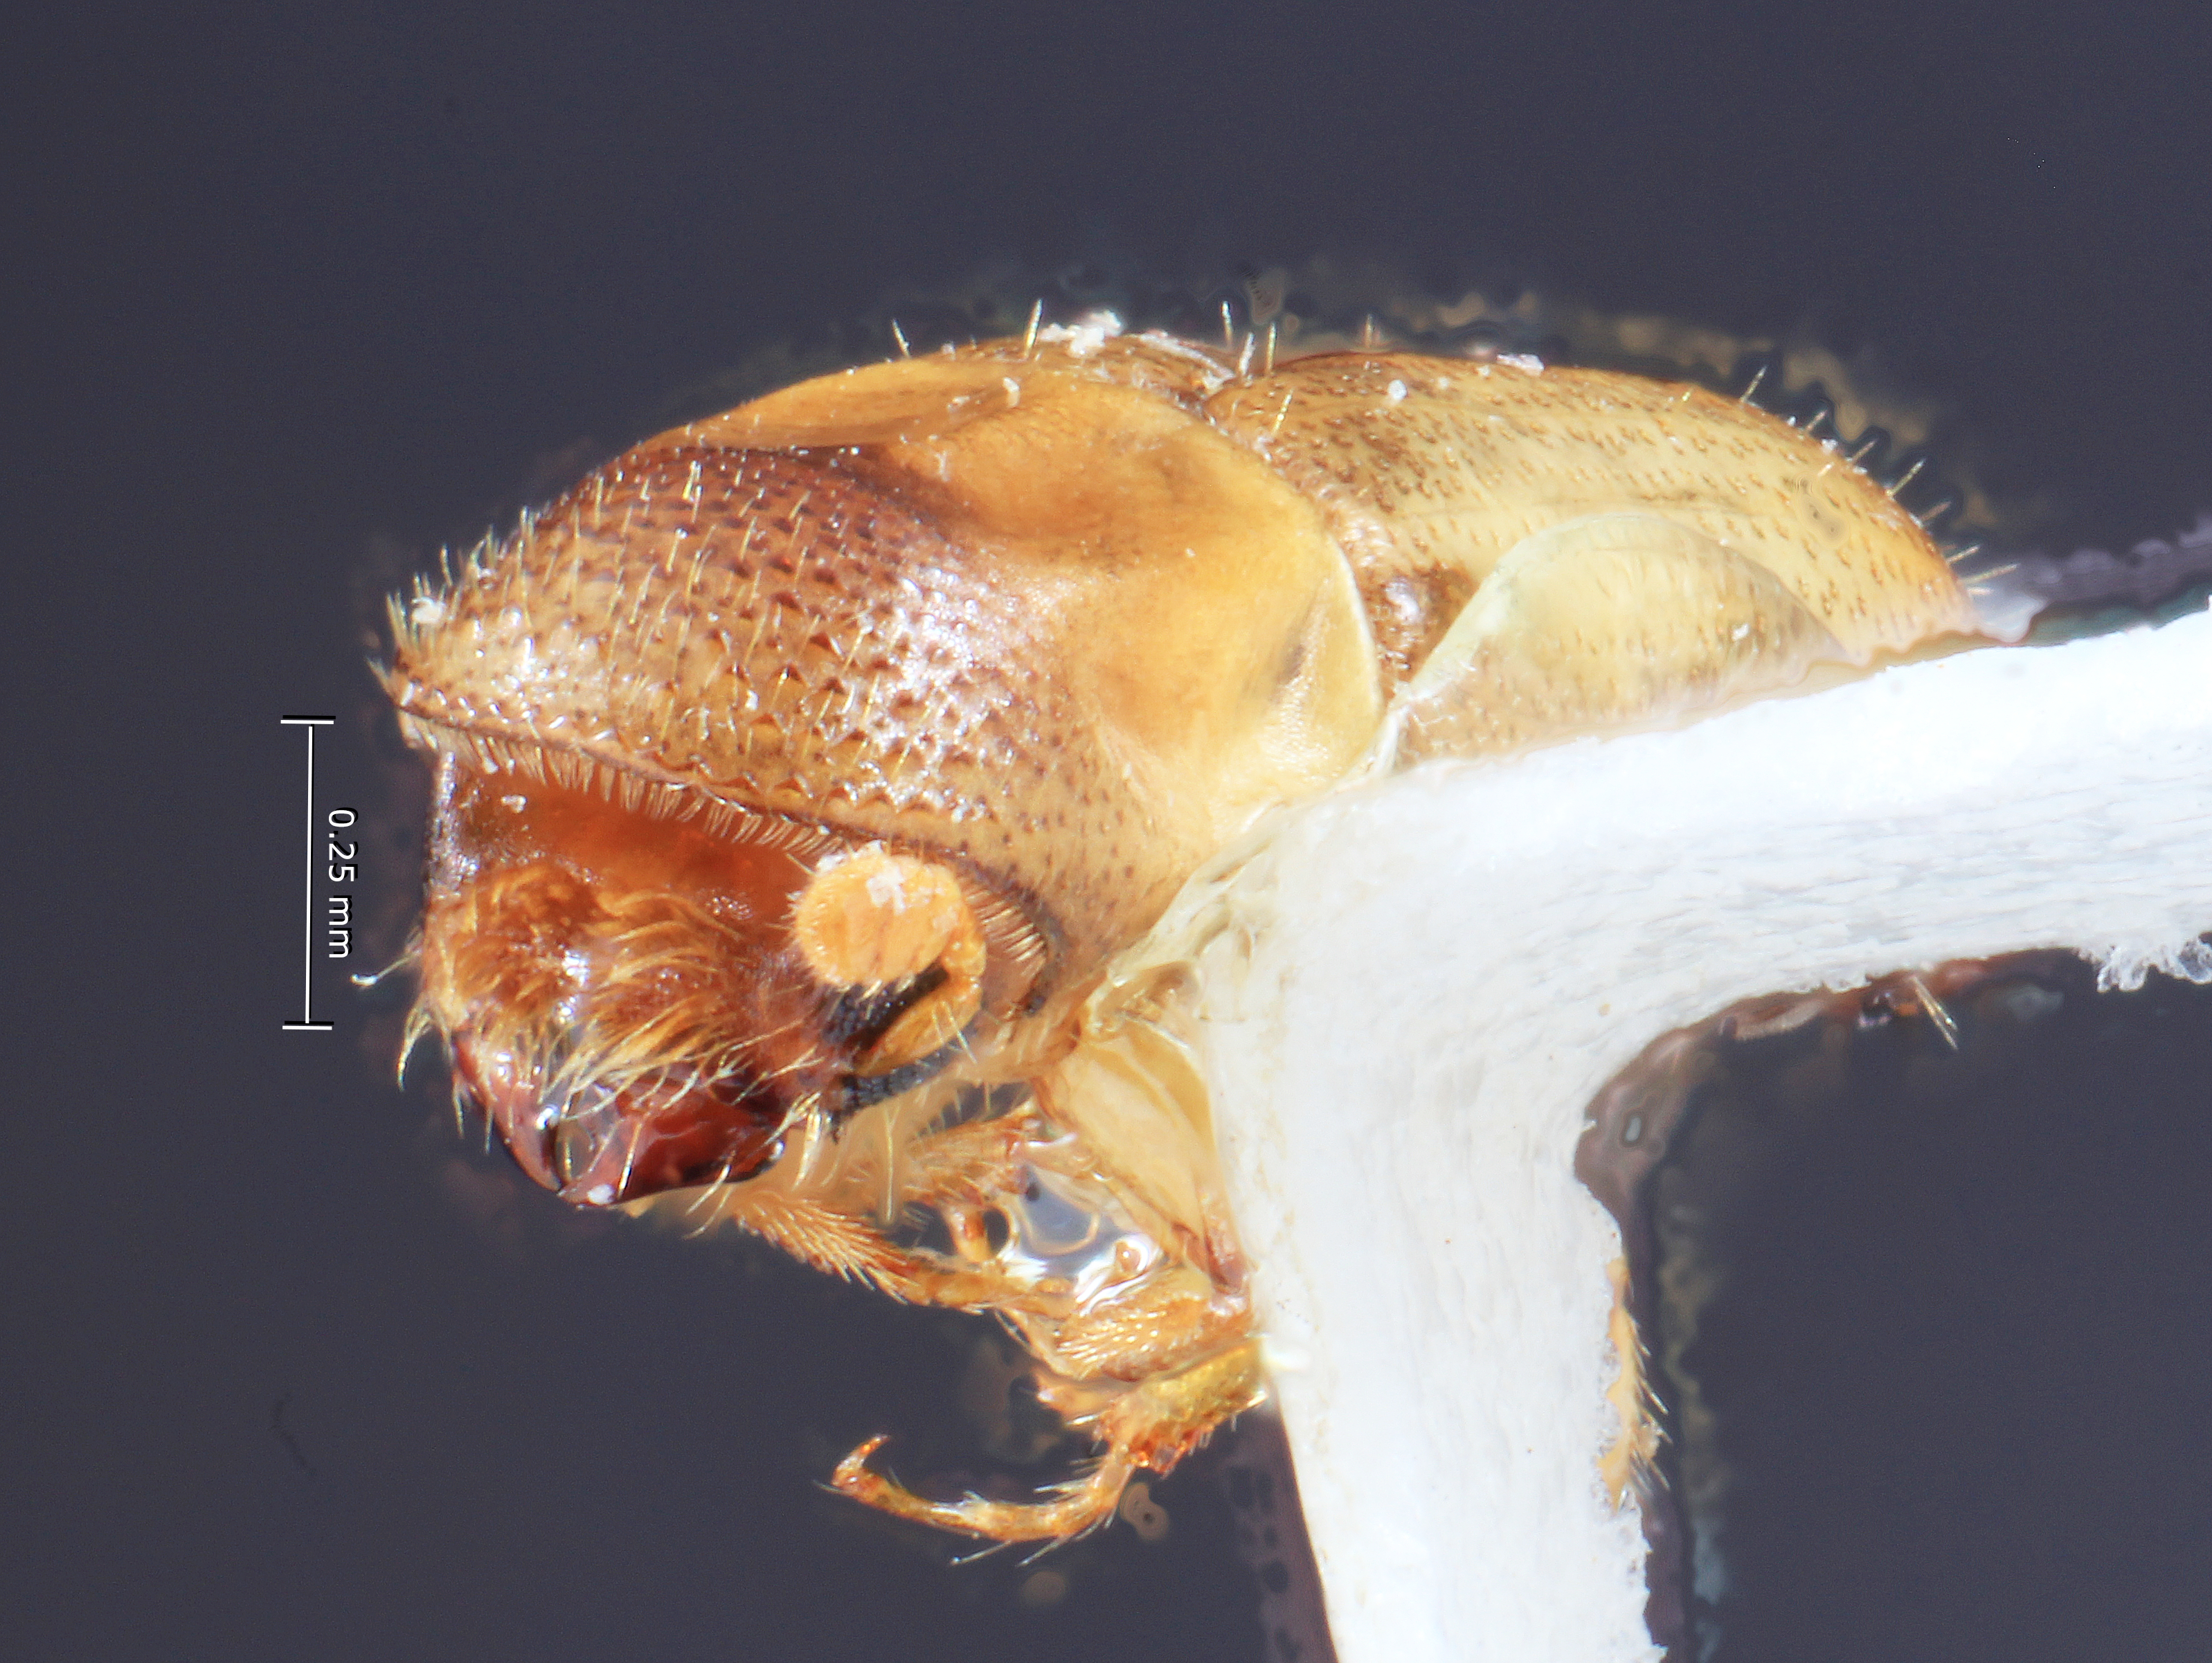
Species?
Gnathotrupes bituberculatus
